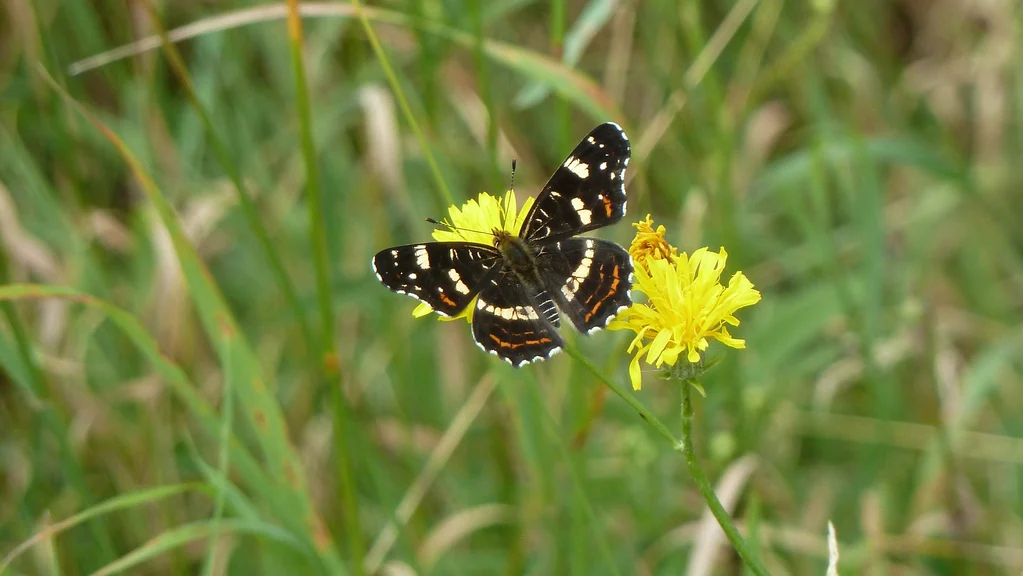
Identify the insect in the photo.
Araschnia levana
